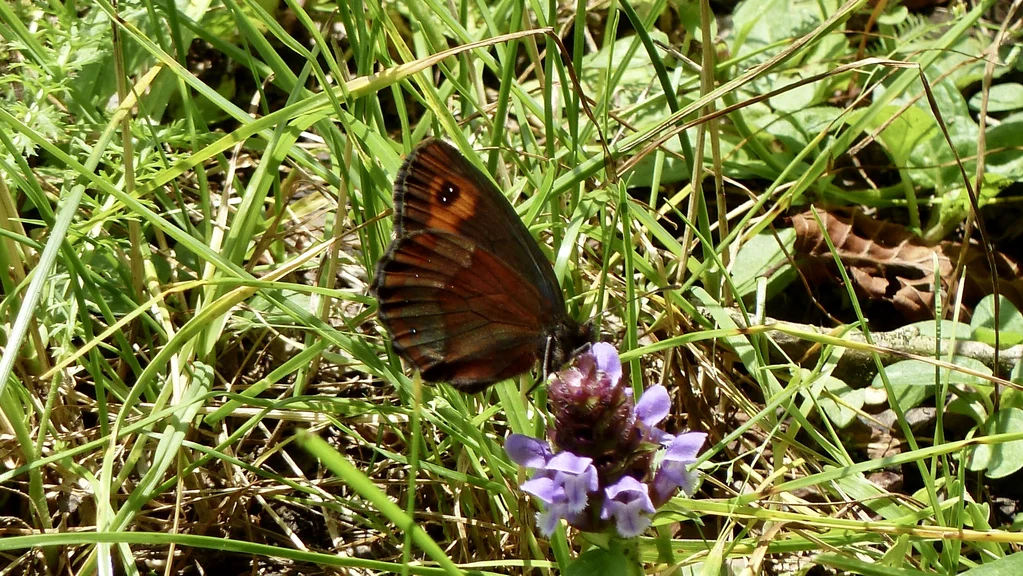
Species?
Erebia aethiops
